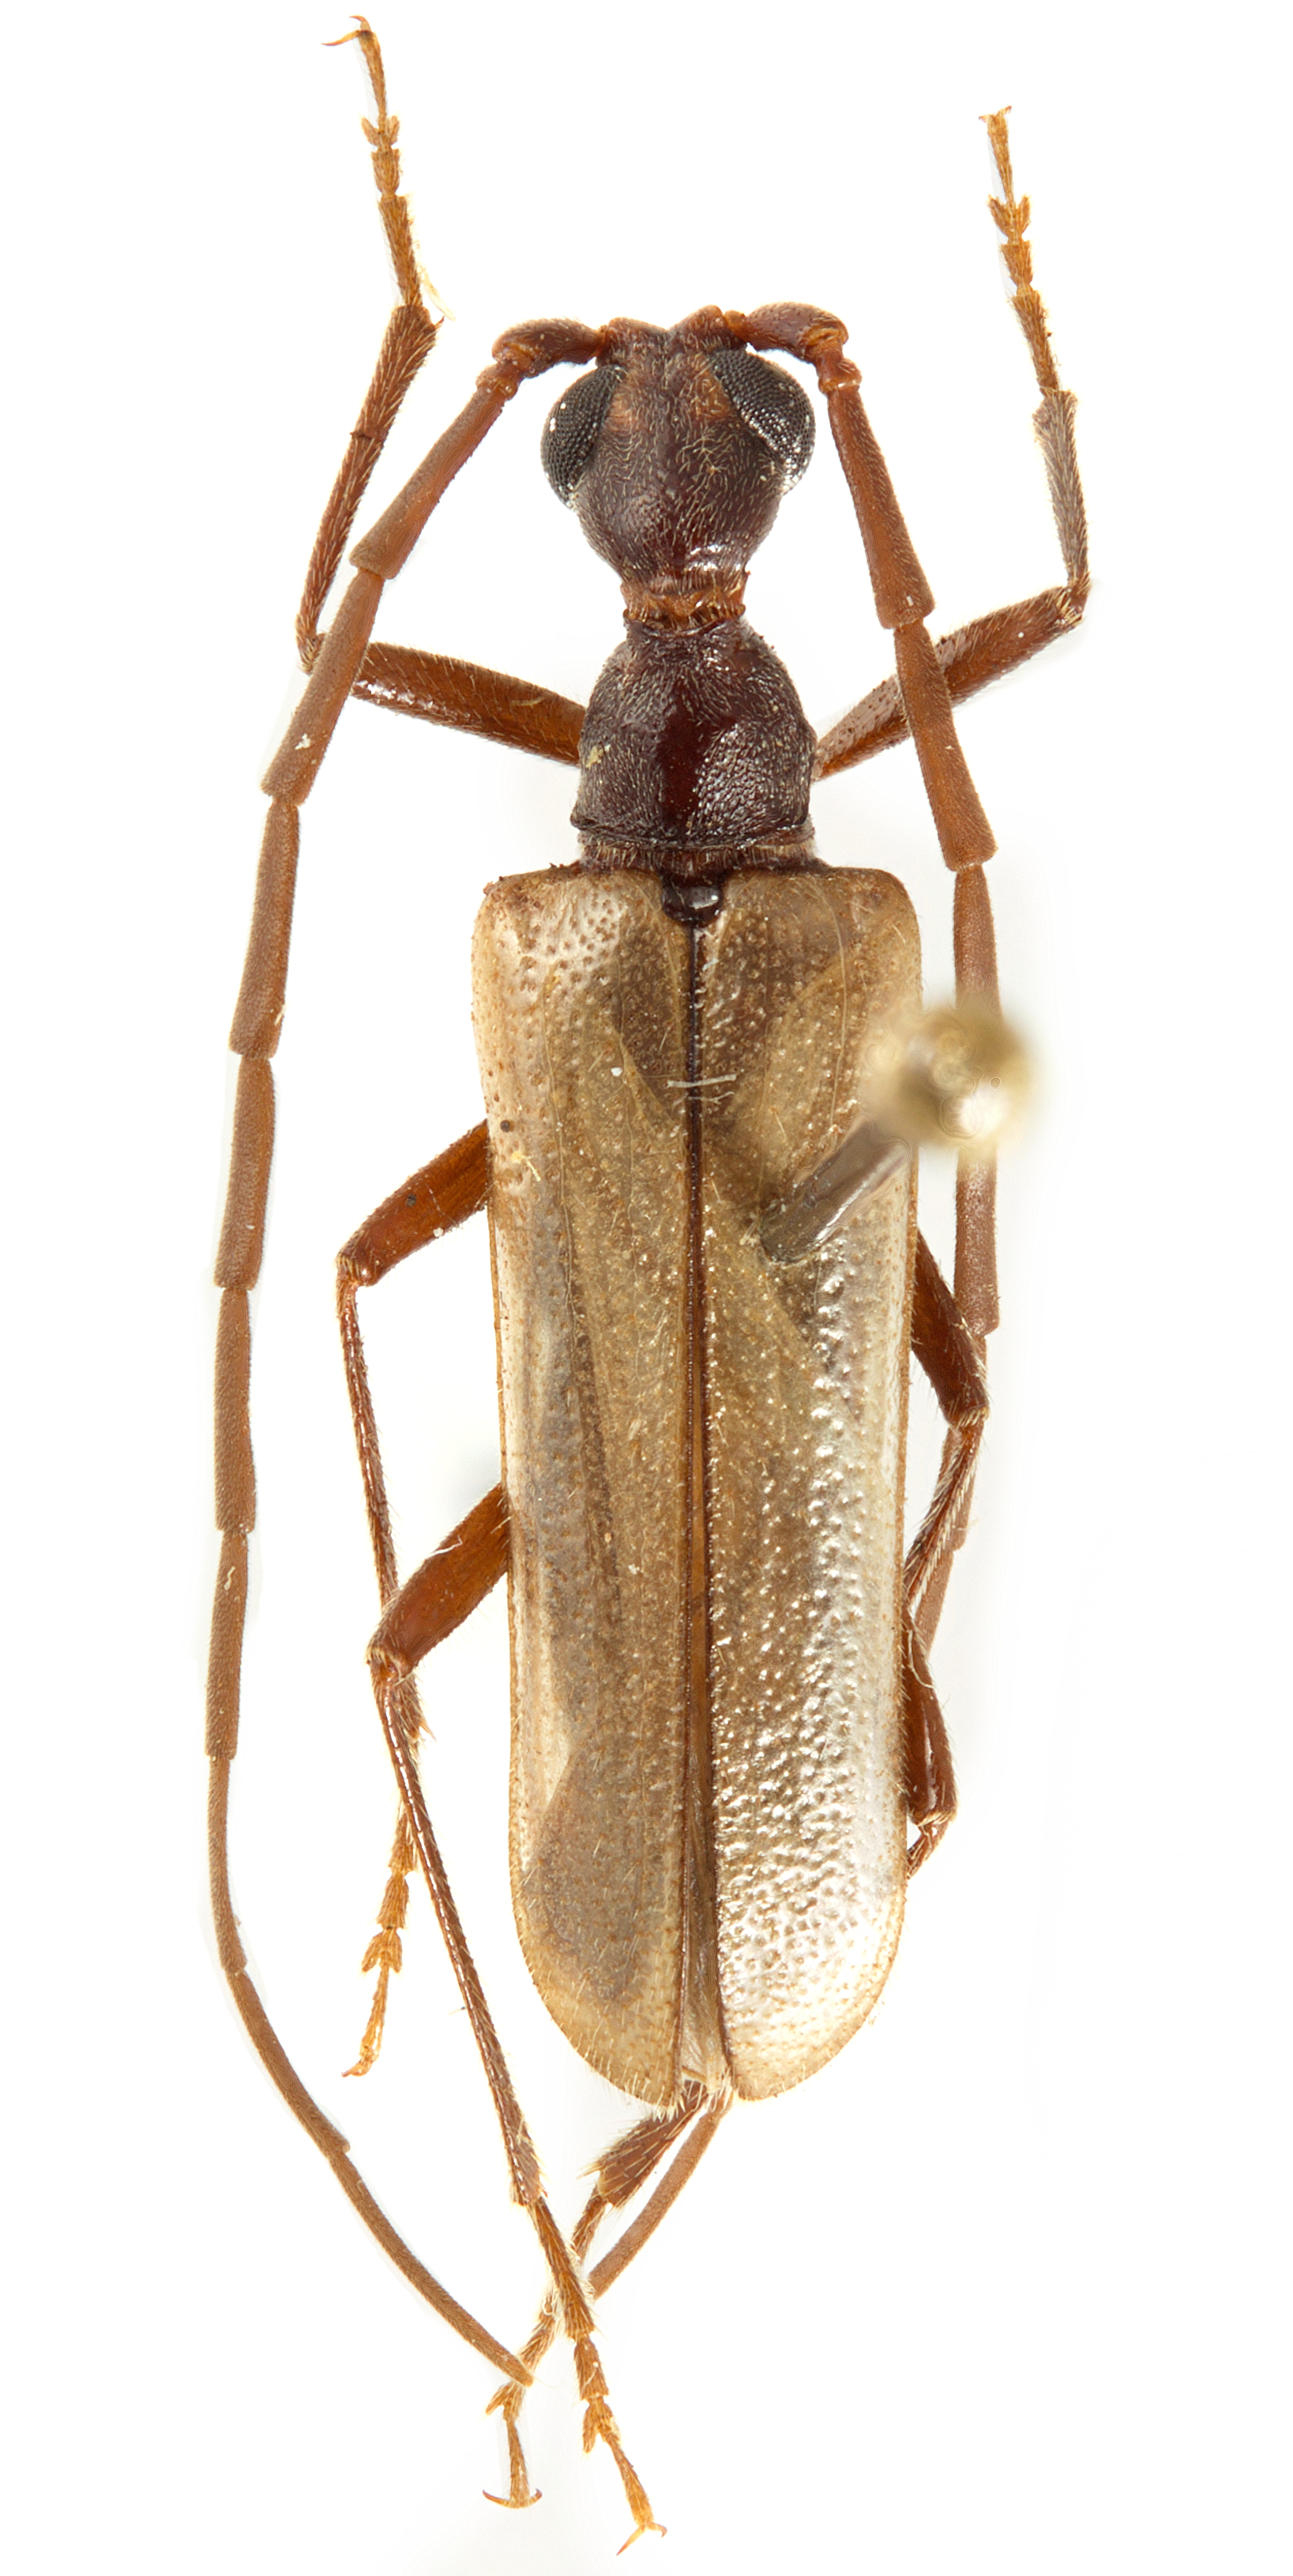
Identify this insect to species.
Vesperus fuentei
